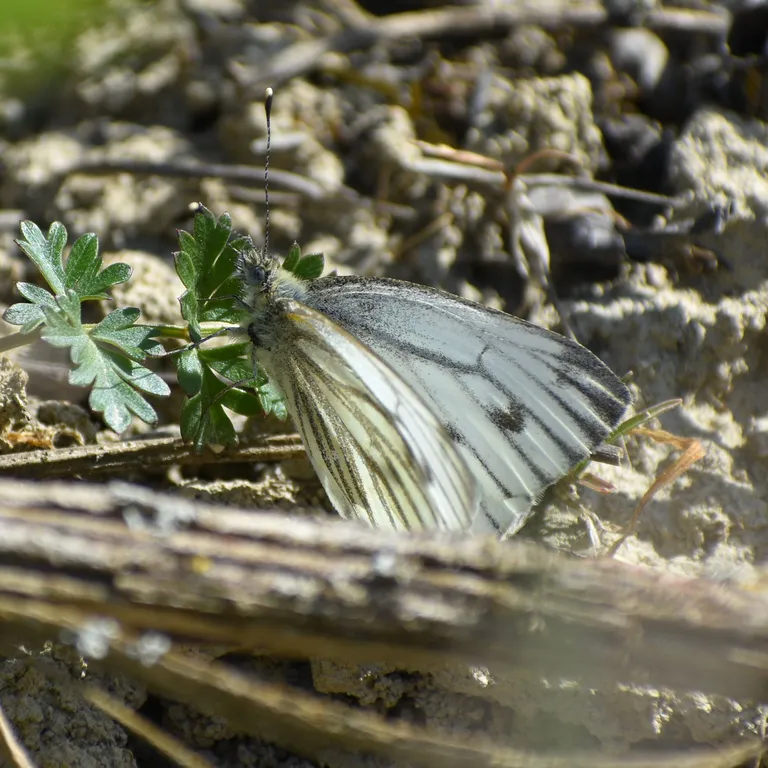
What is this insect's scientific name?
Pieris napi
